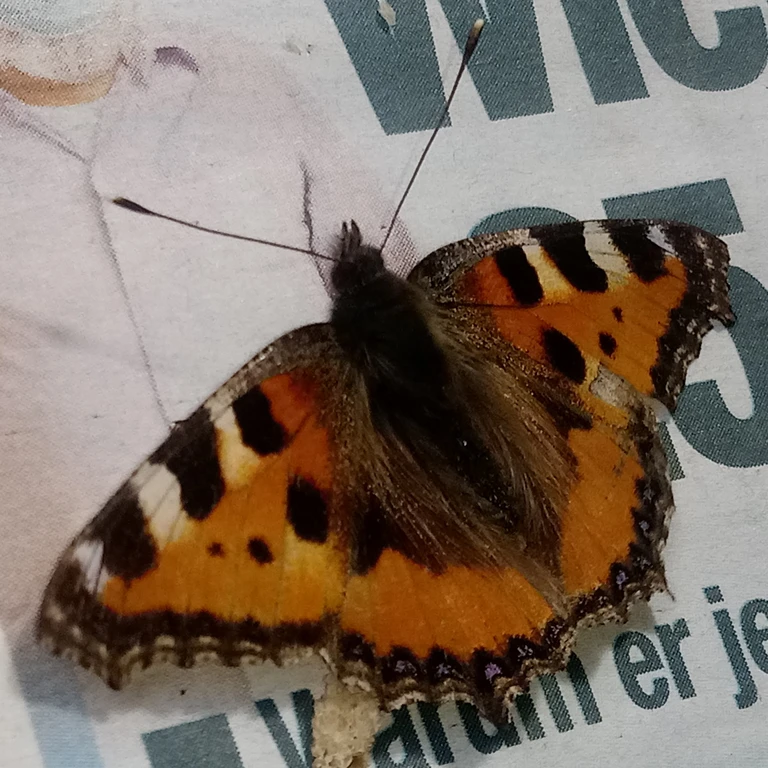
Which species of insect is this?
Aglais urticae
